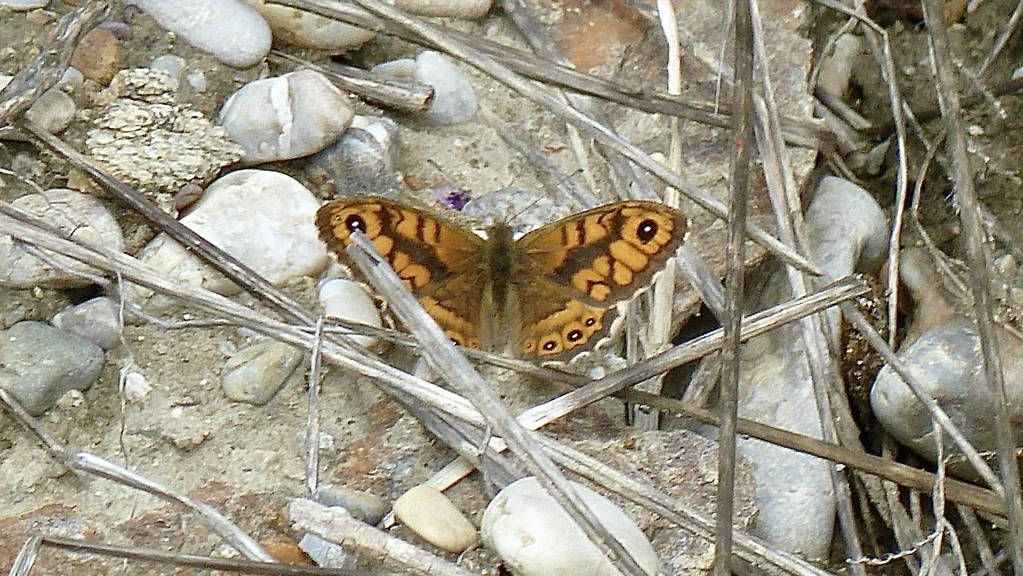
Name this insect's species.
Lasiommata megera (also Pararge megera)
